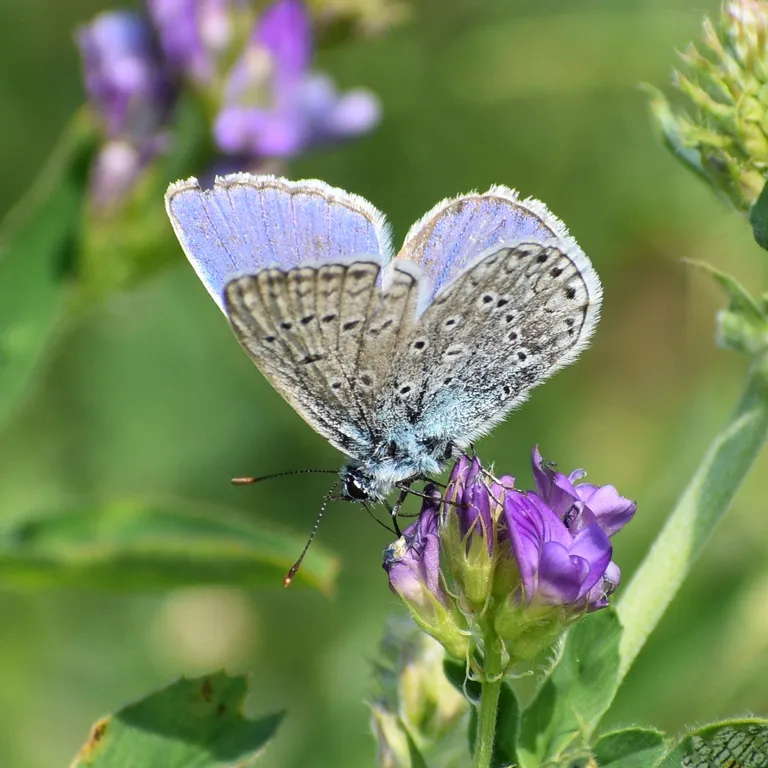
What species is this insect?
Polyommatus icarus
